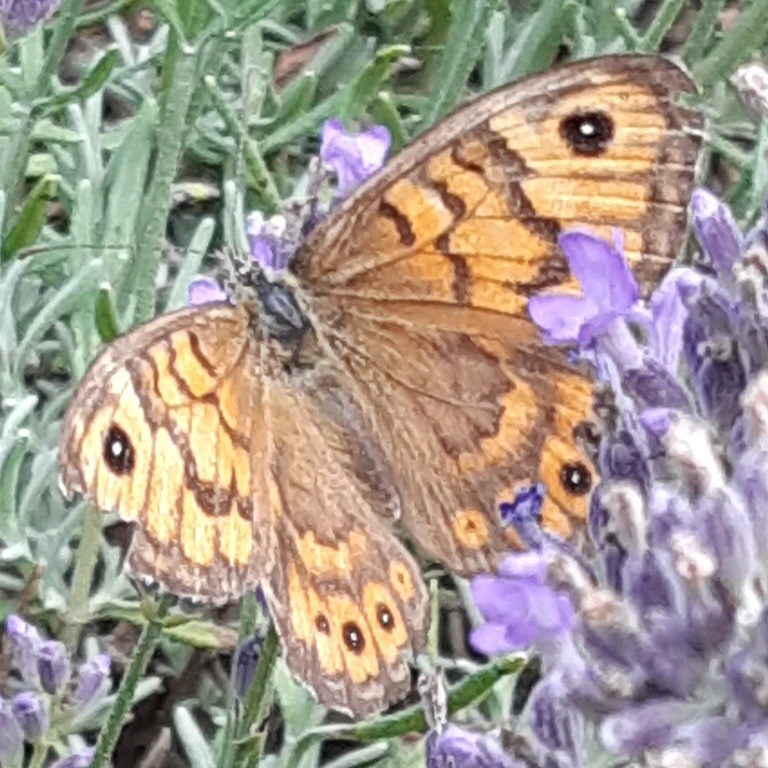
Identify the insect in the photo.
Lasiommata megera (also Pararge megera)
